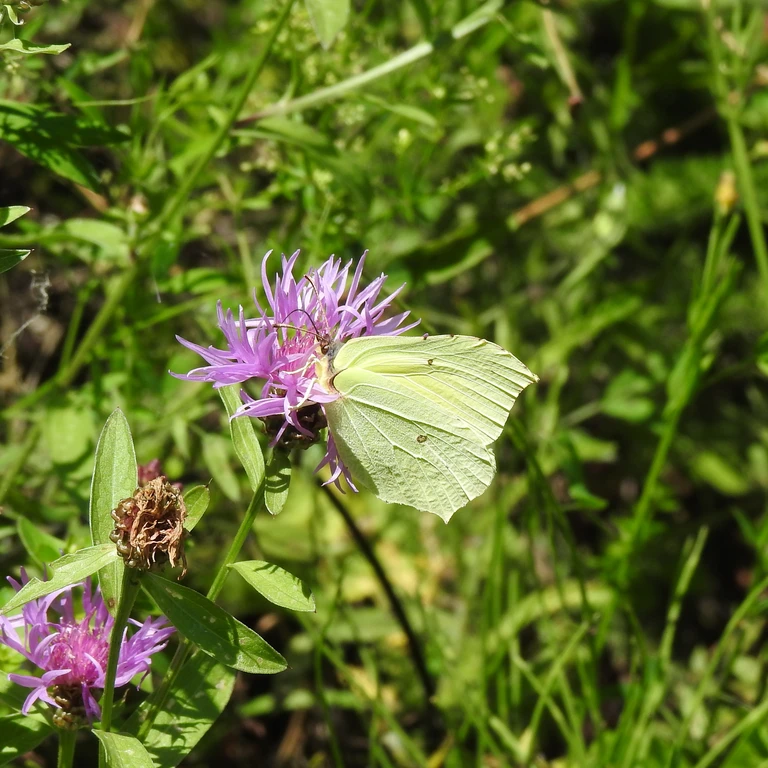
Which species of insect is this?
Gonepteryx rhamni
